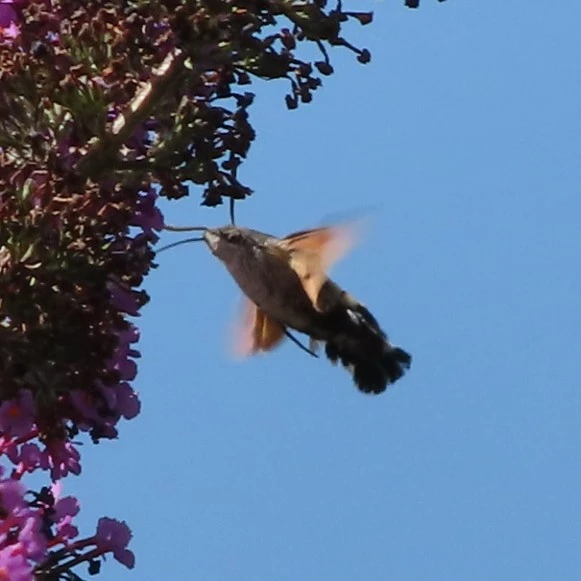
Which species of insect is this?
Macroglossum stellatarum
